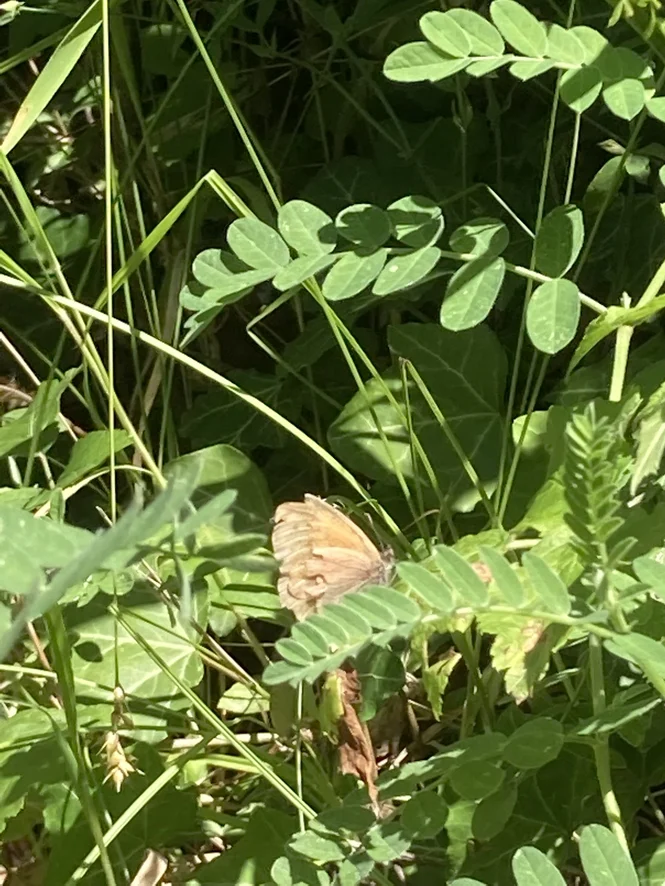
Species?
Maniola jurtina
